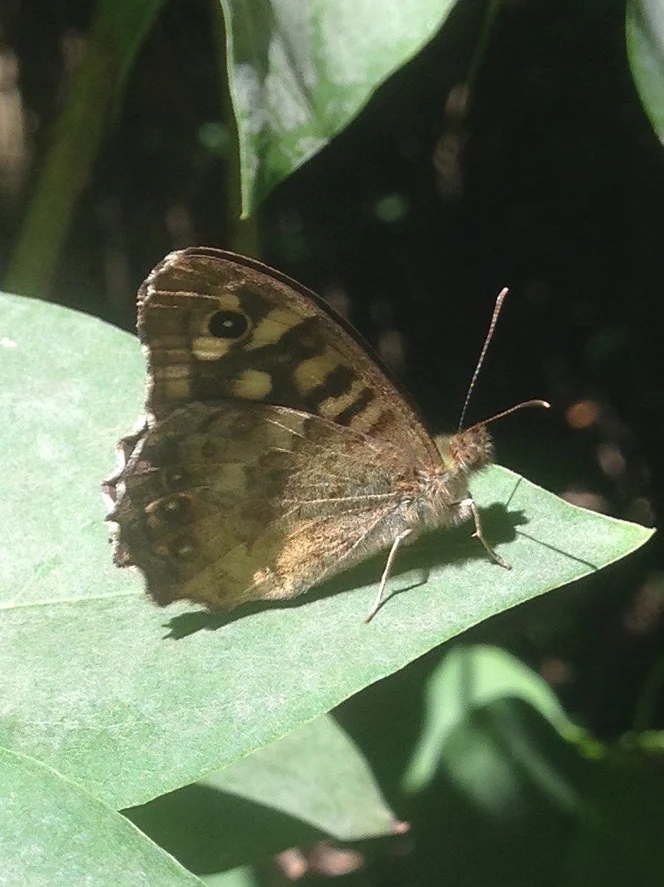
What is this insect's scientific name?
Pararge aegeria
